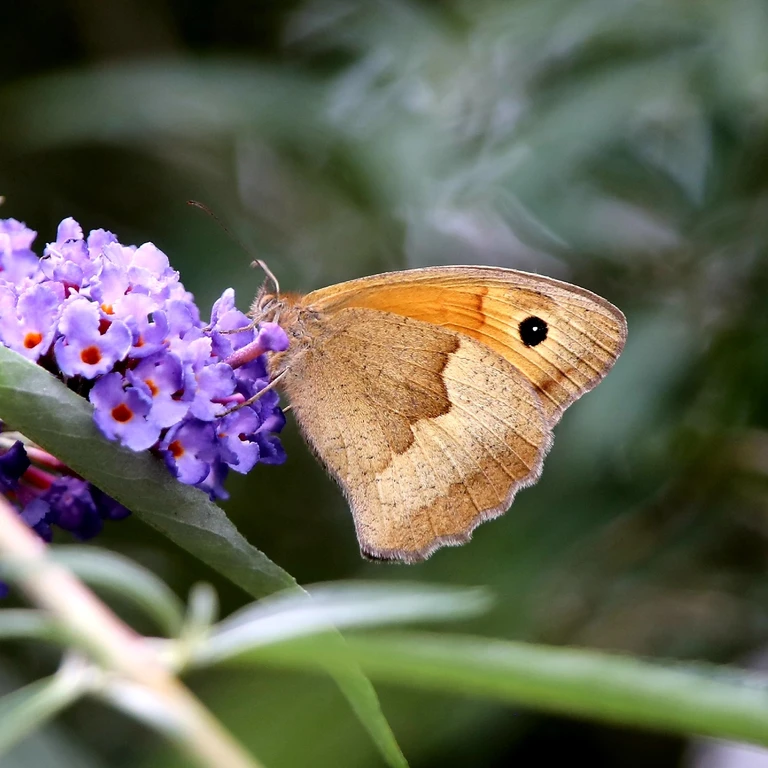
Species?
Maniola jurtina
